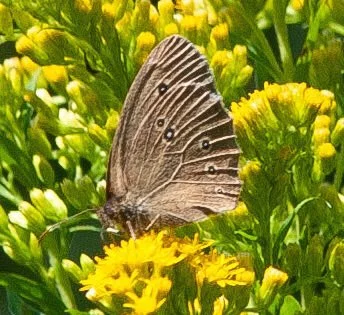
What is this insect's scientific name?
Aphantopus hyperantus
